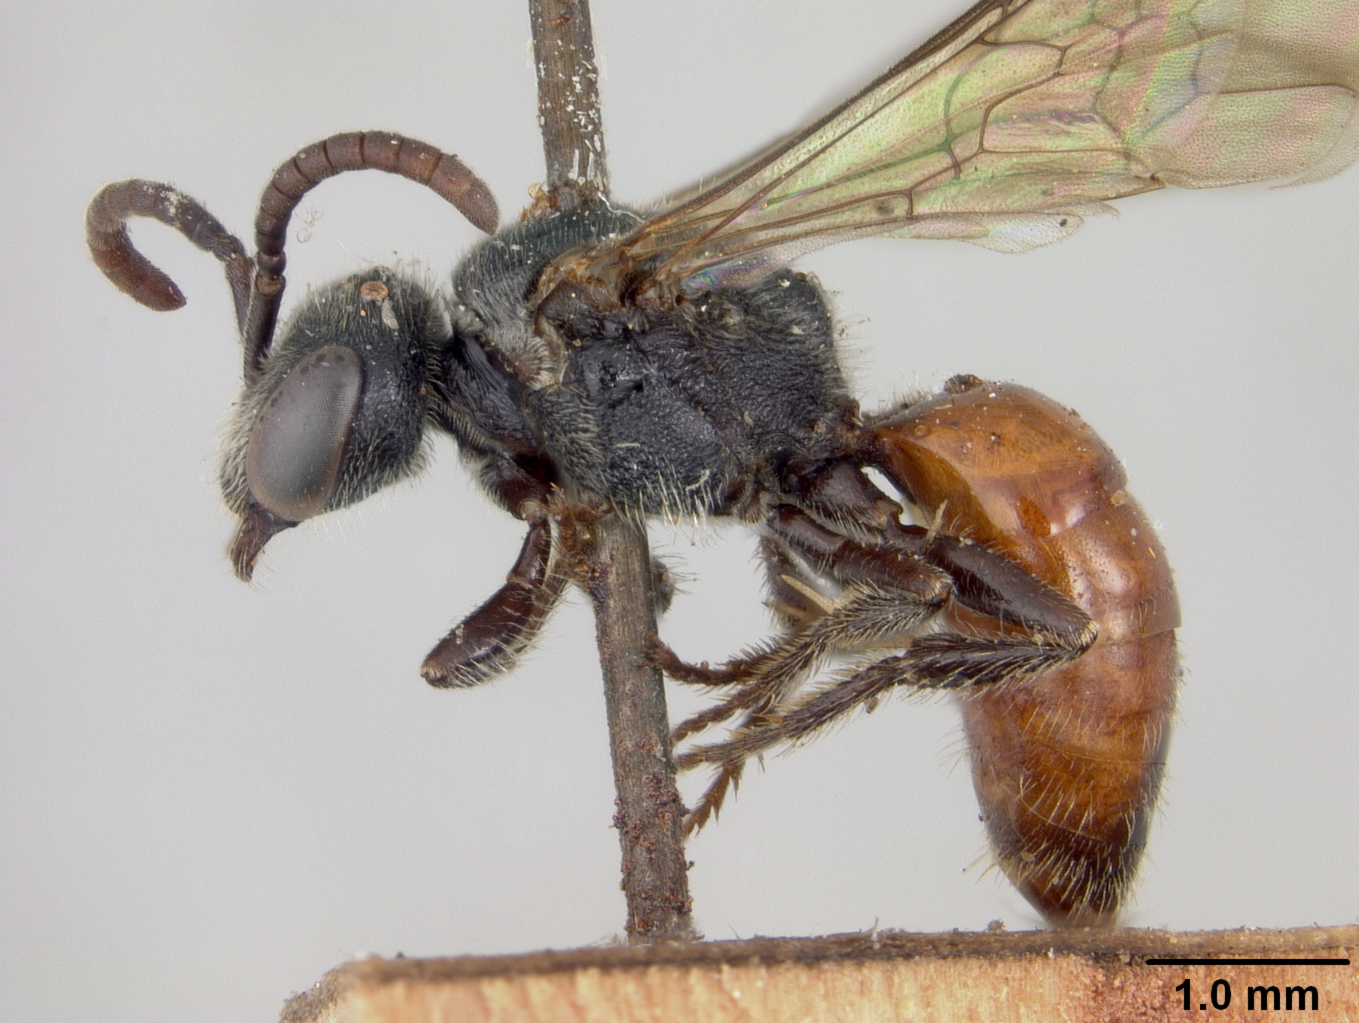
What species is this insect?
Sphecodes townesi
